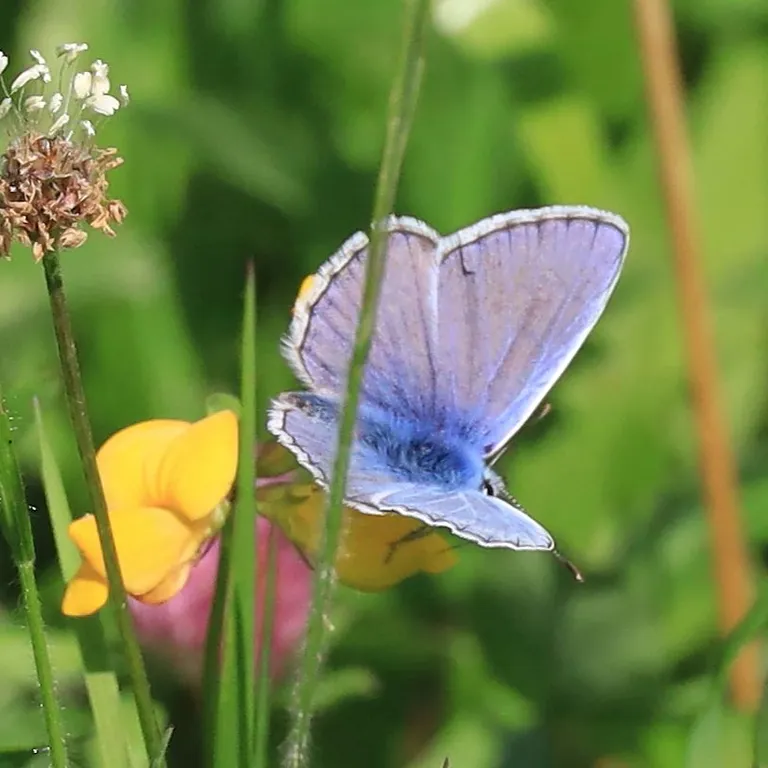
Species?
Polyommatus icarus
